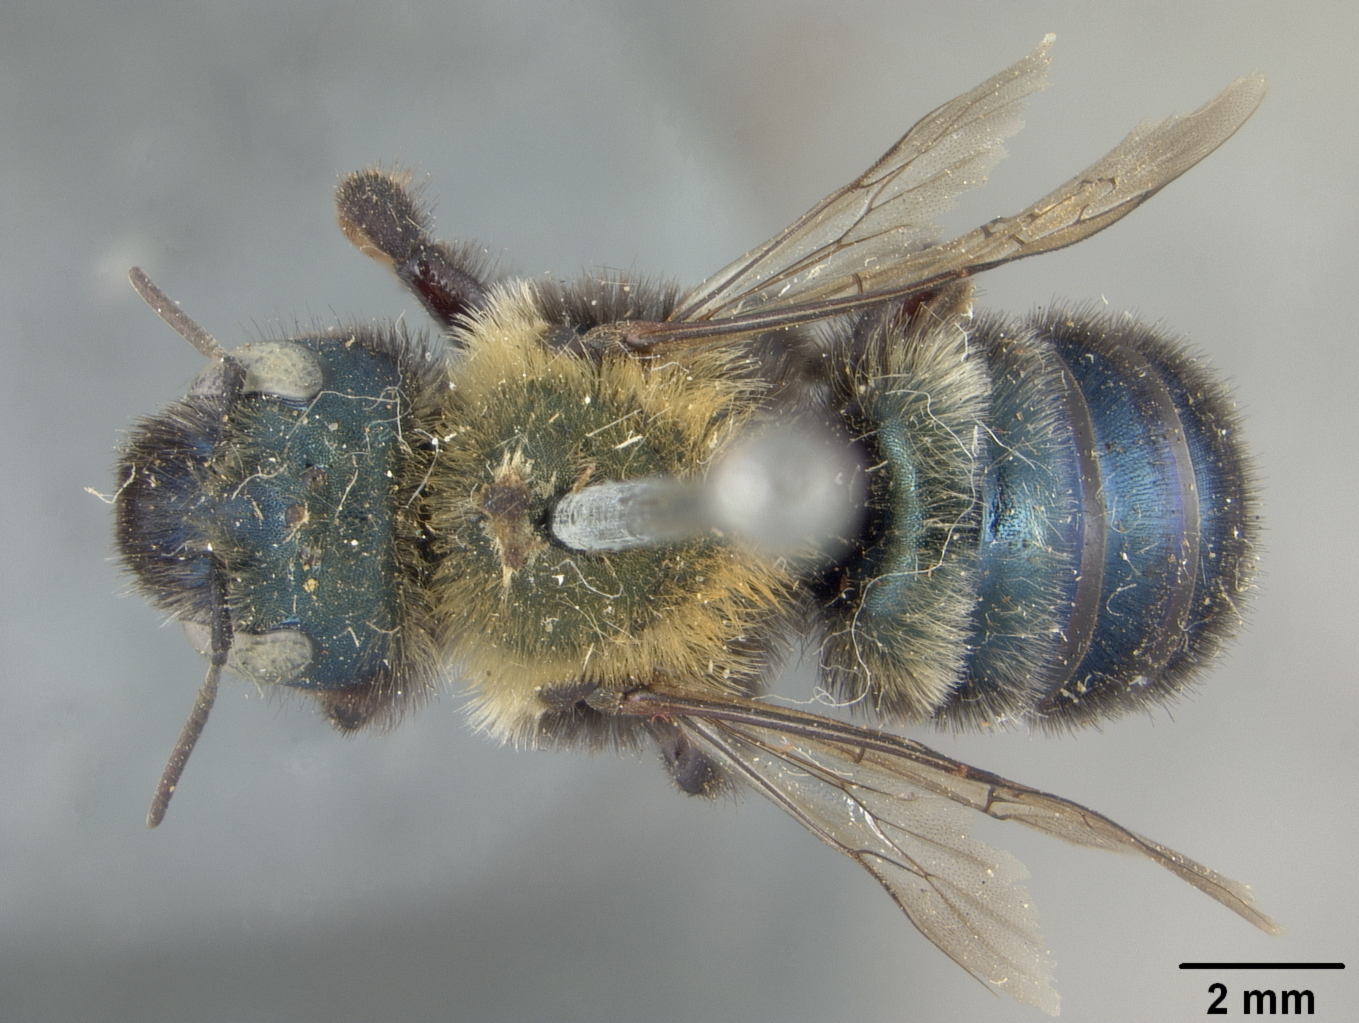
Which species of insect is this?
Osmia florissanticola
